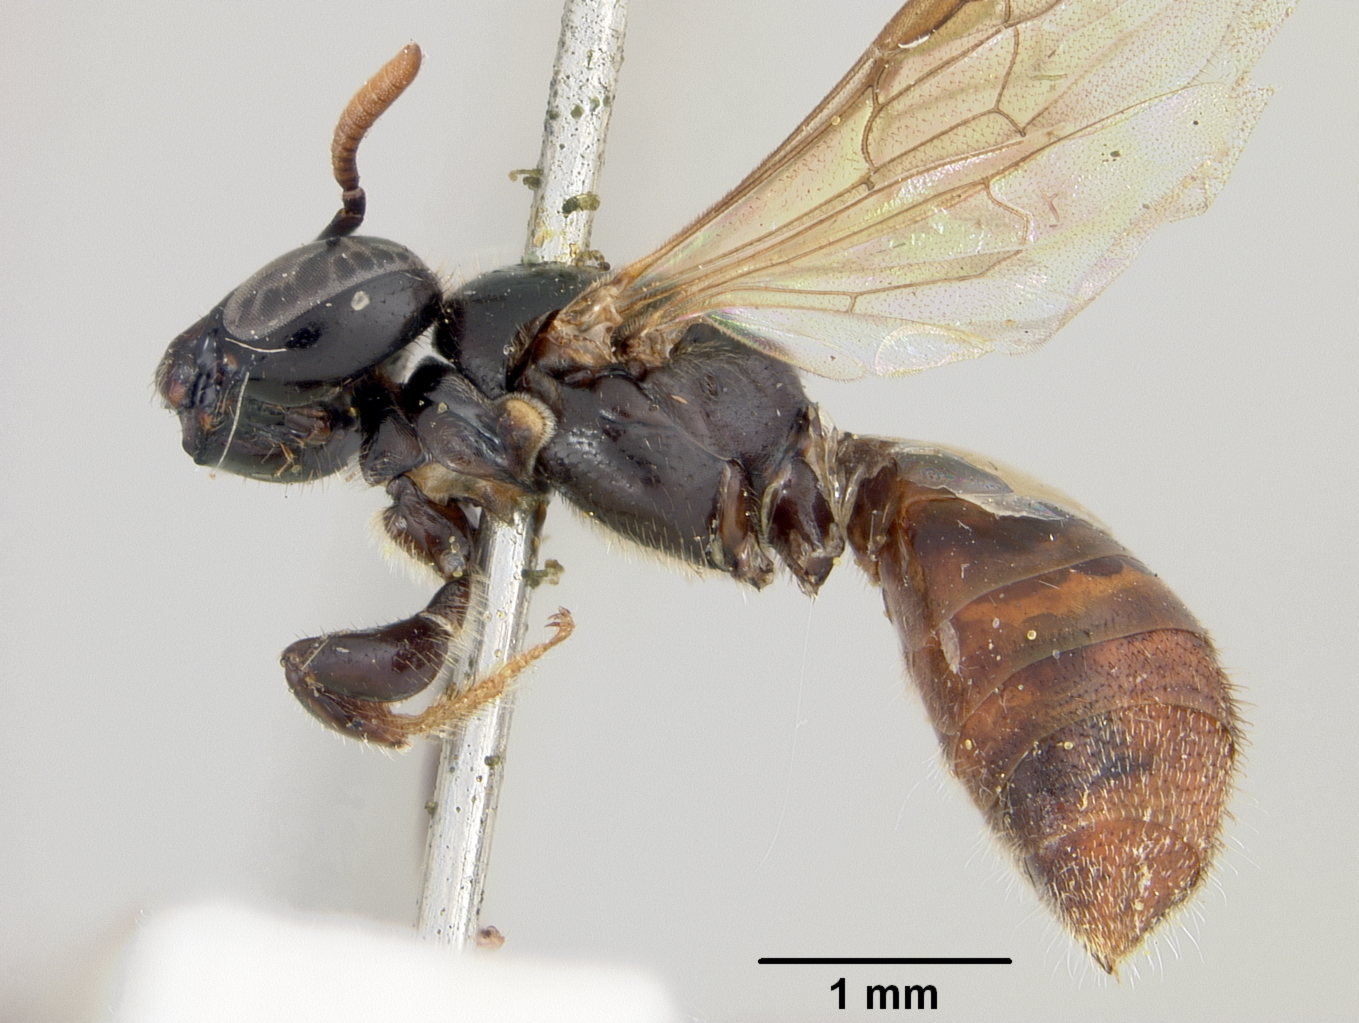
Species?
Exoneura brisbanensis
